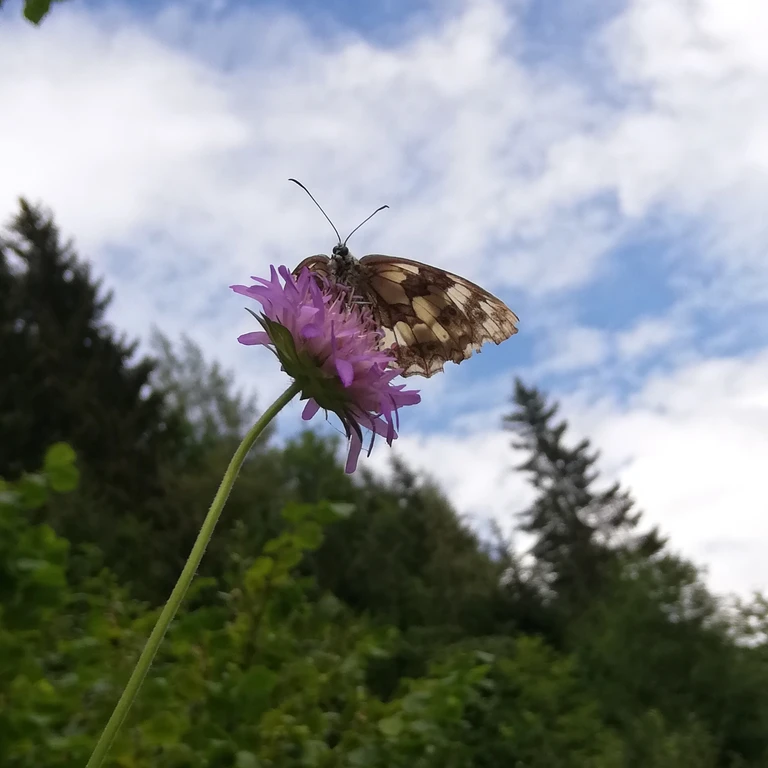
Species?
Melanargia galathea
